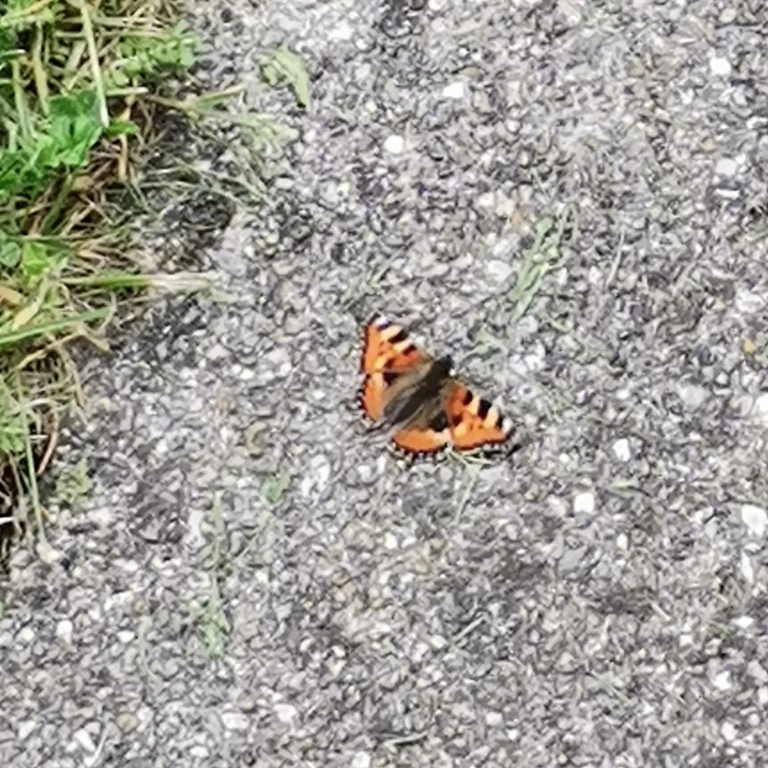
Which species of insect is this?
Aglais urticae
